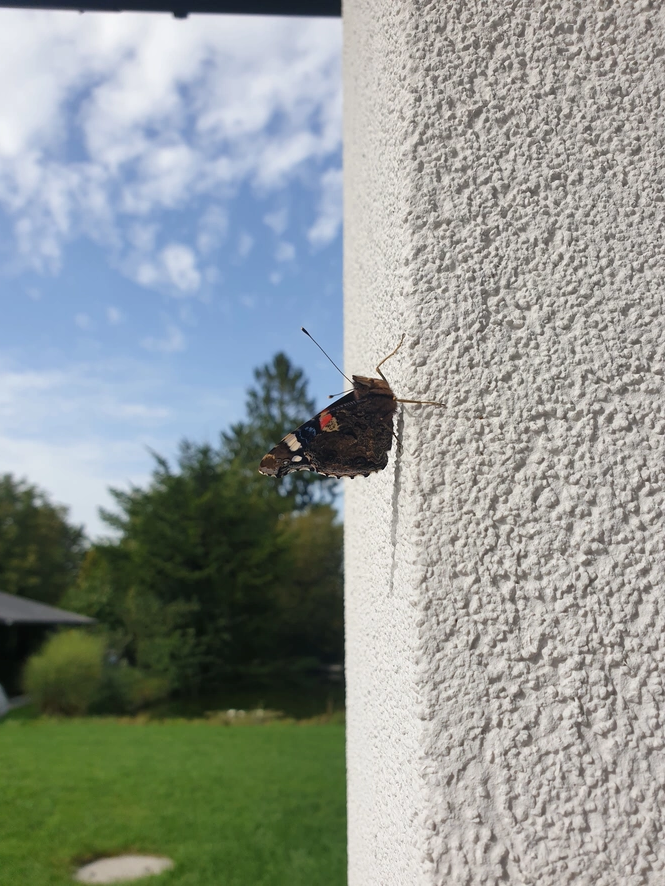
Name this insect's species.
Vanessa atalanta
